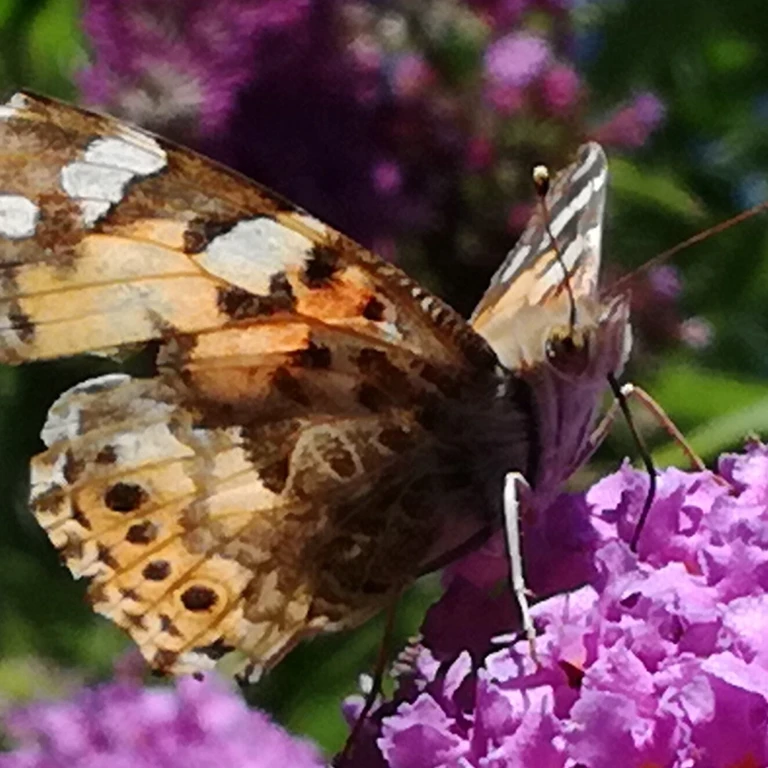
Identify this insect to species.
Vanessa cardui
